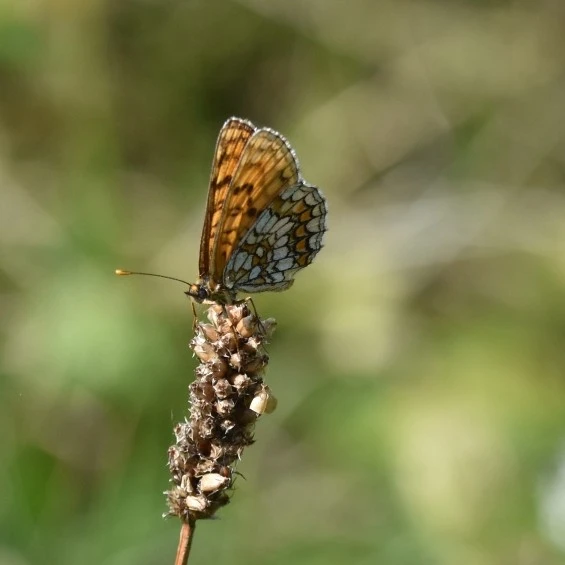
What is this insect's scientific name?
Melitaea athalia
